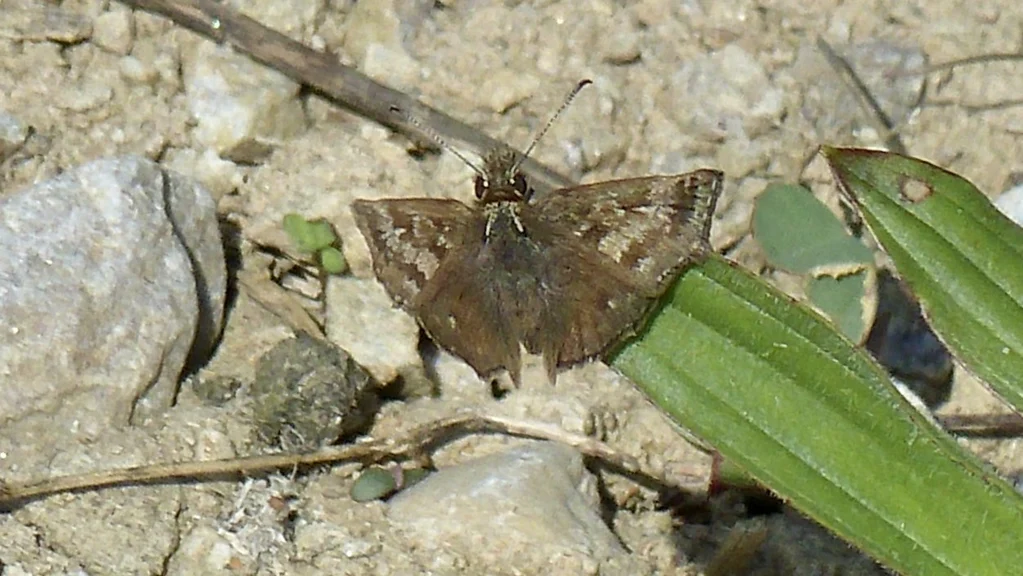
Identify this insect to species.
Erynnis tages
